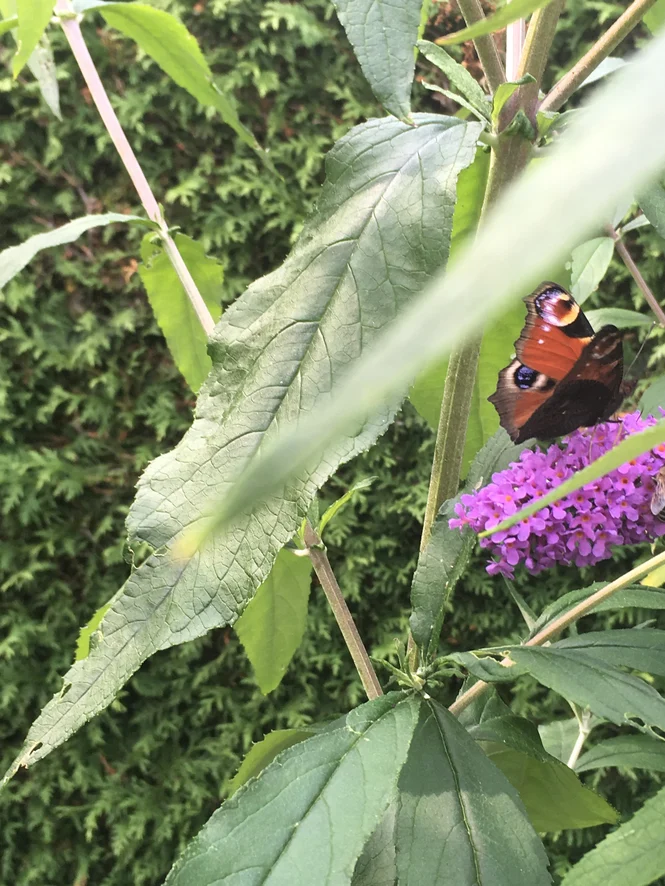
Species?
Aglais io
